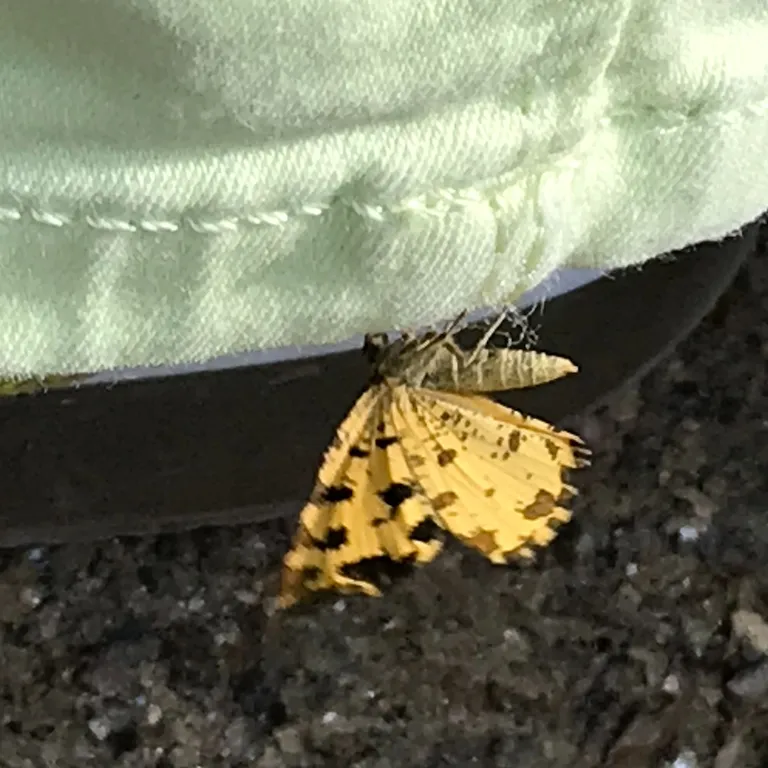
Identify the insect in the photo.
Pseudopanthera macularia
